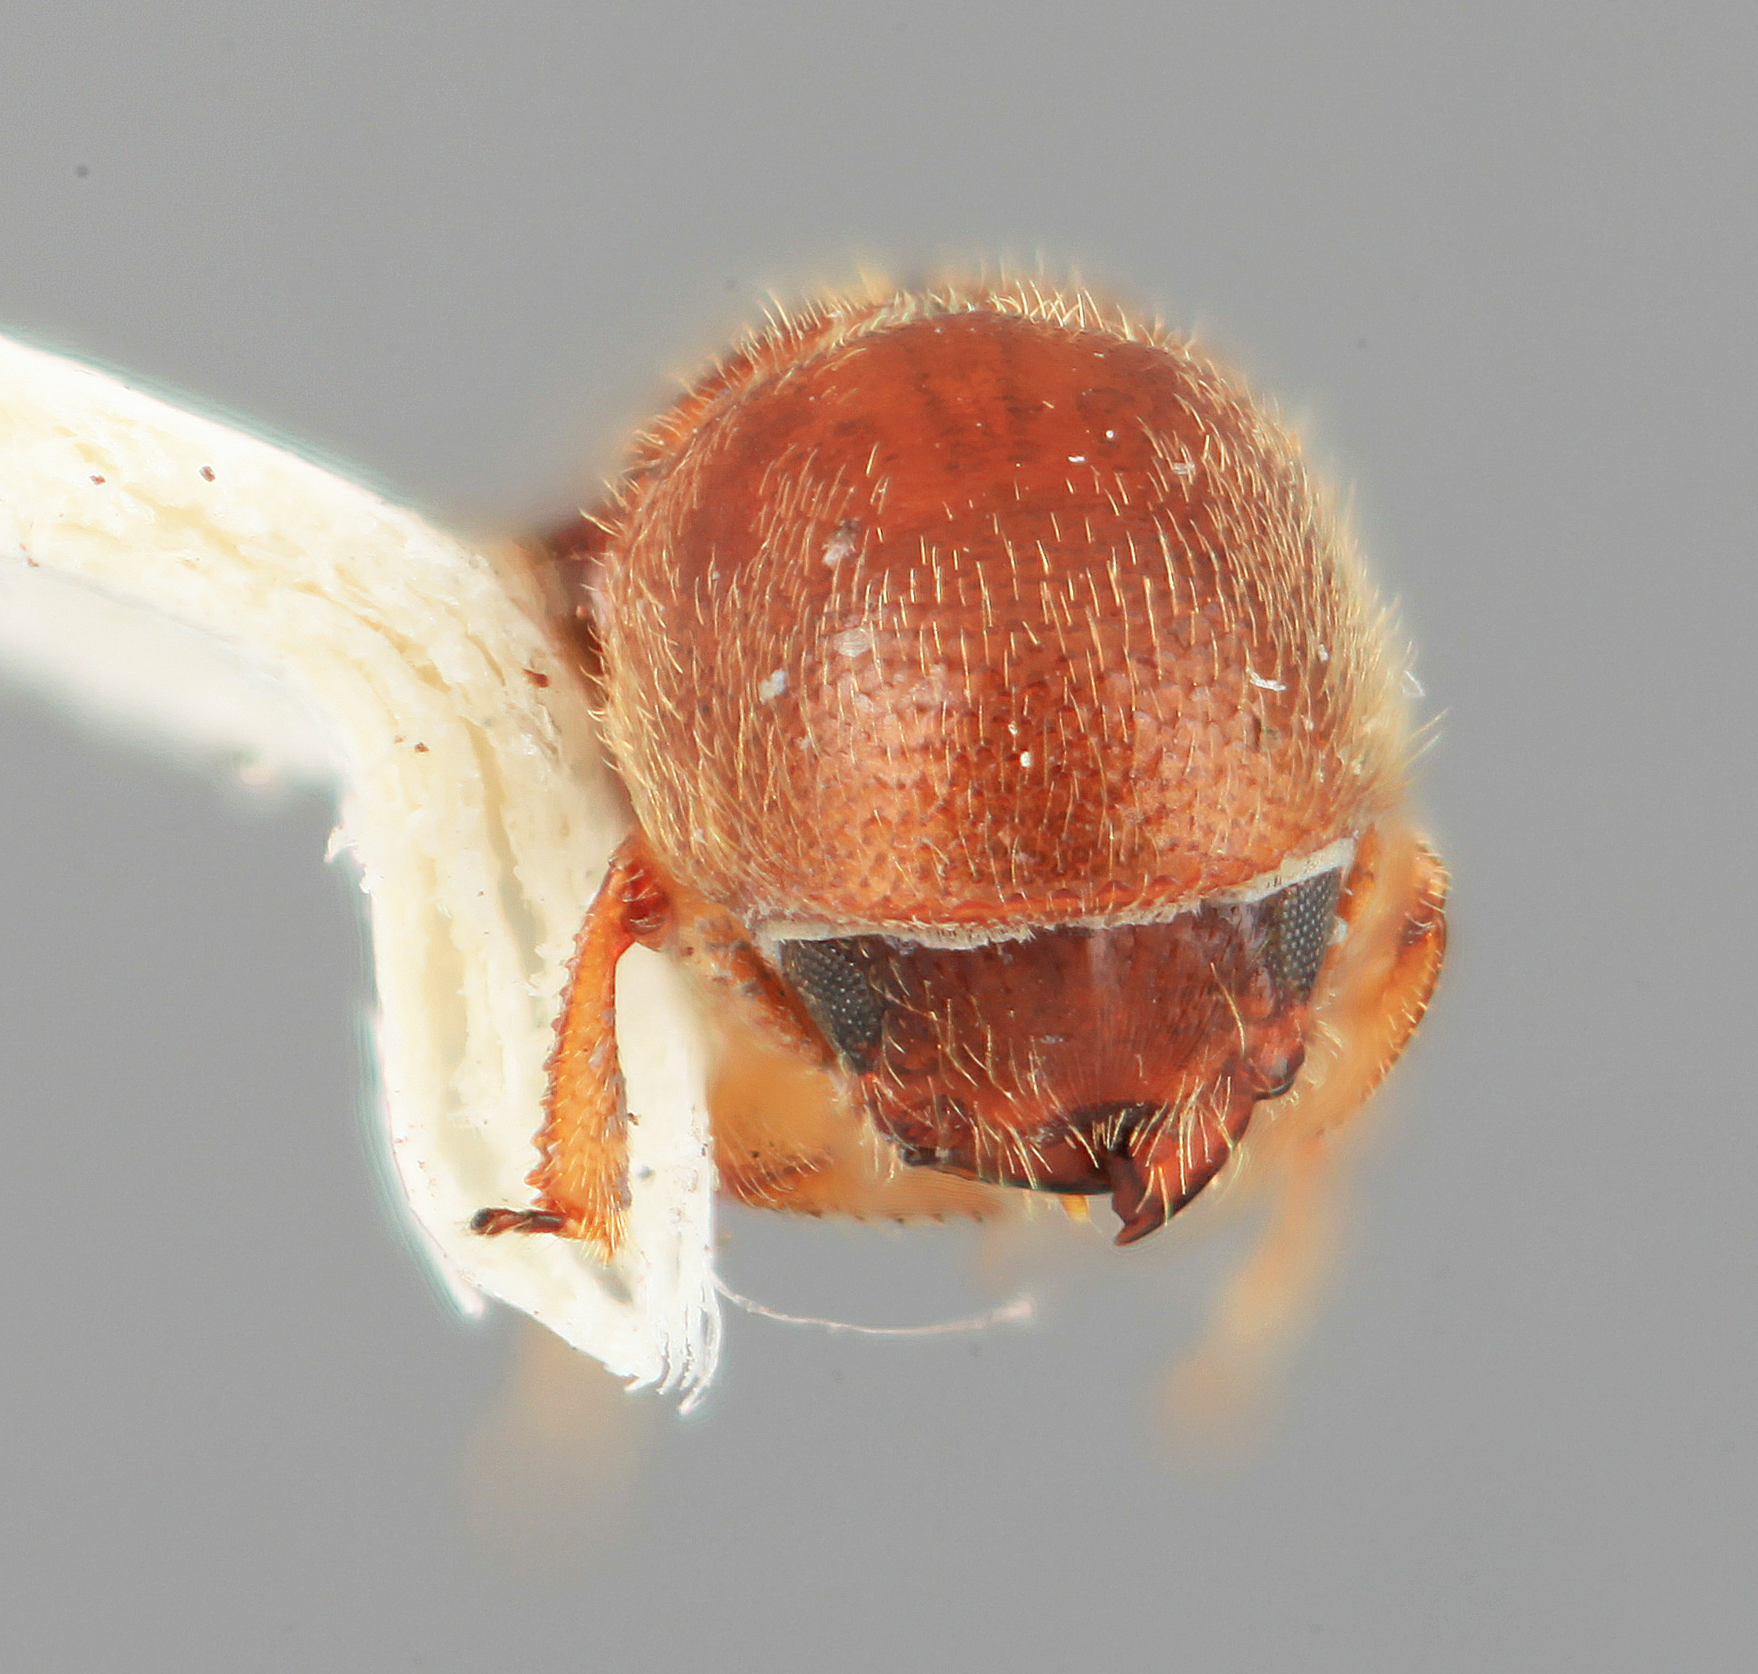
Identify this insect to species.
Gnathotrichus obscurus
